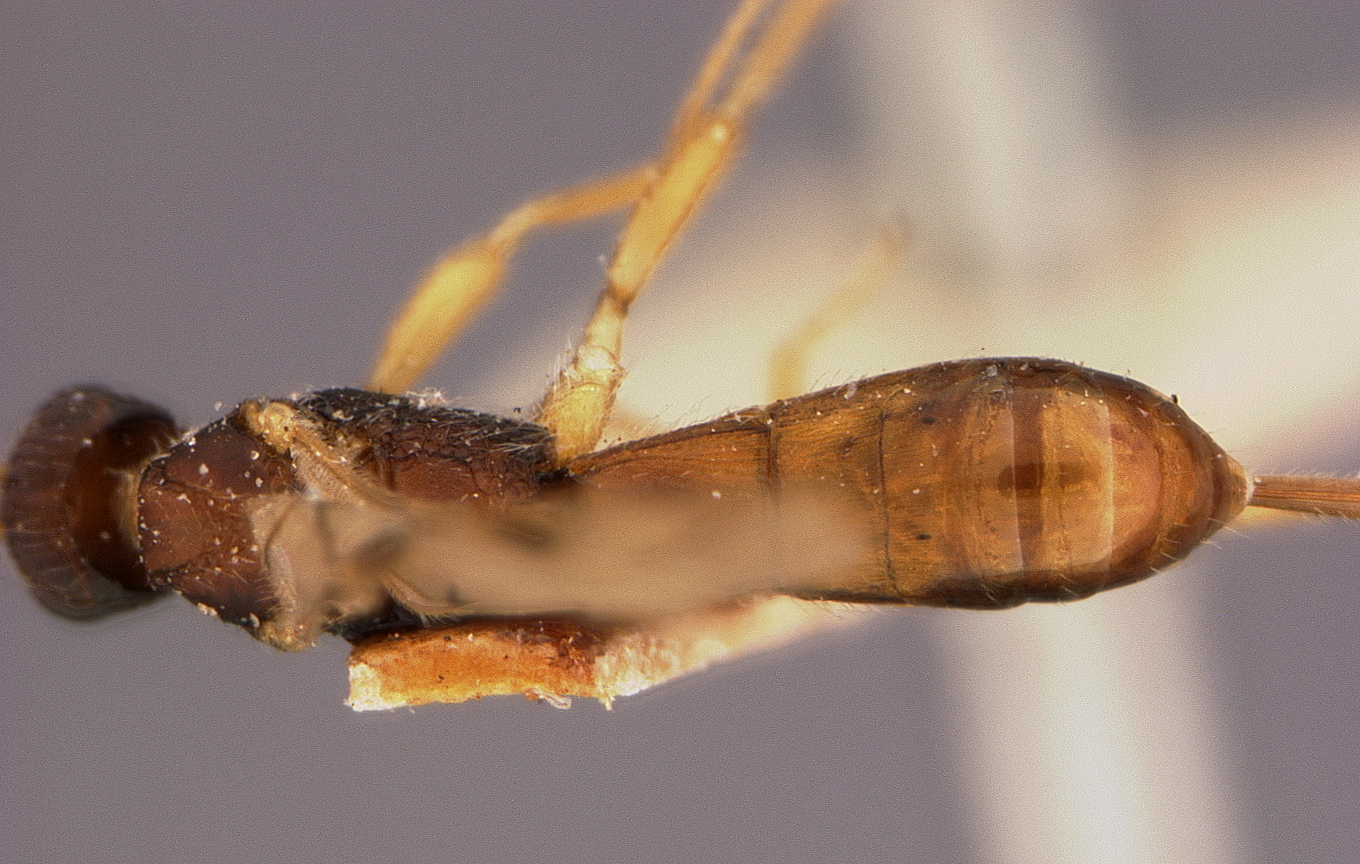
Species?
Caenophanes longicaudus
